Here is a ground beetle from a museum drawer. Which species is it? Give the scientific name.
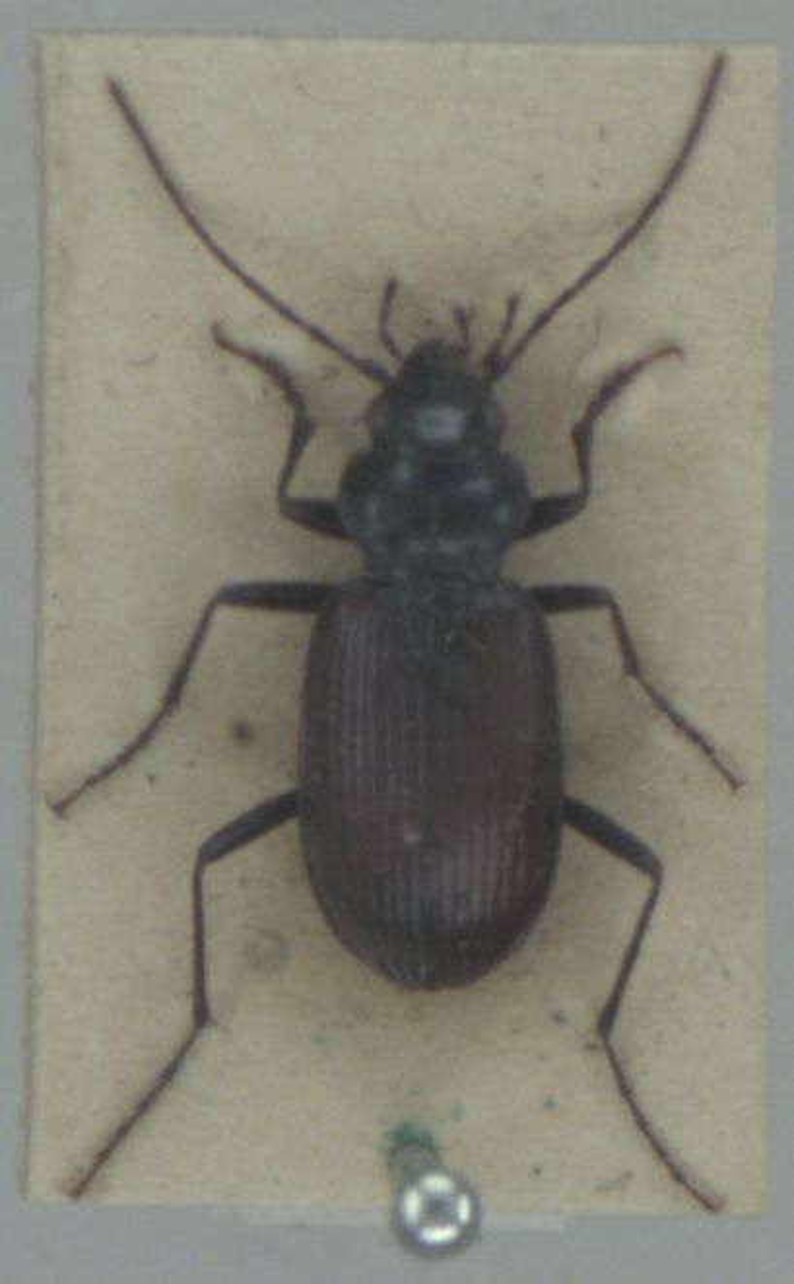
Nebria rufescens
